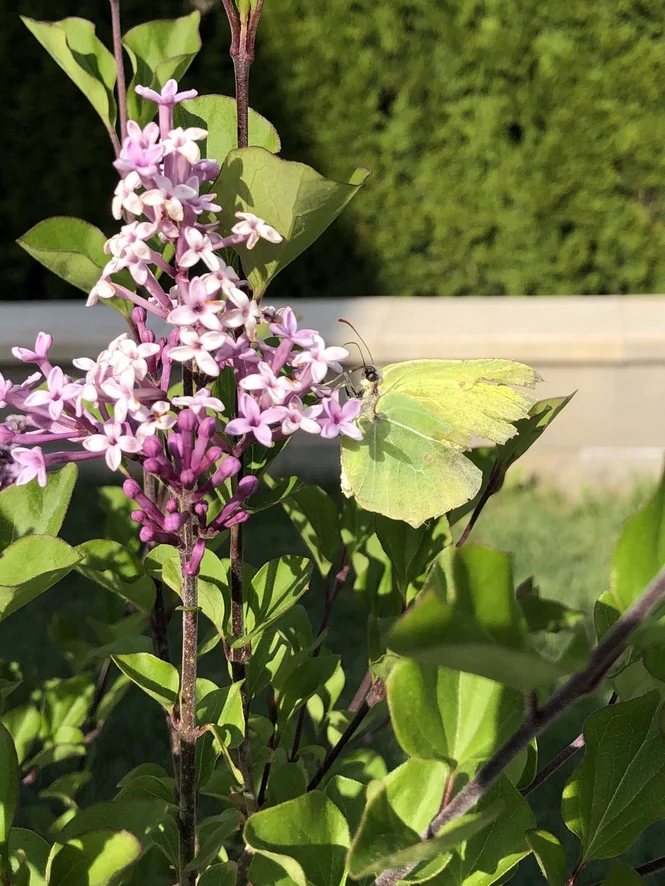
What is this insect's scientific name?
Gonepteryx rhamni
